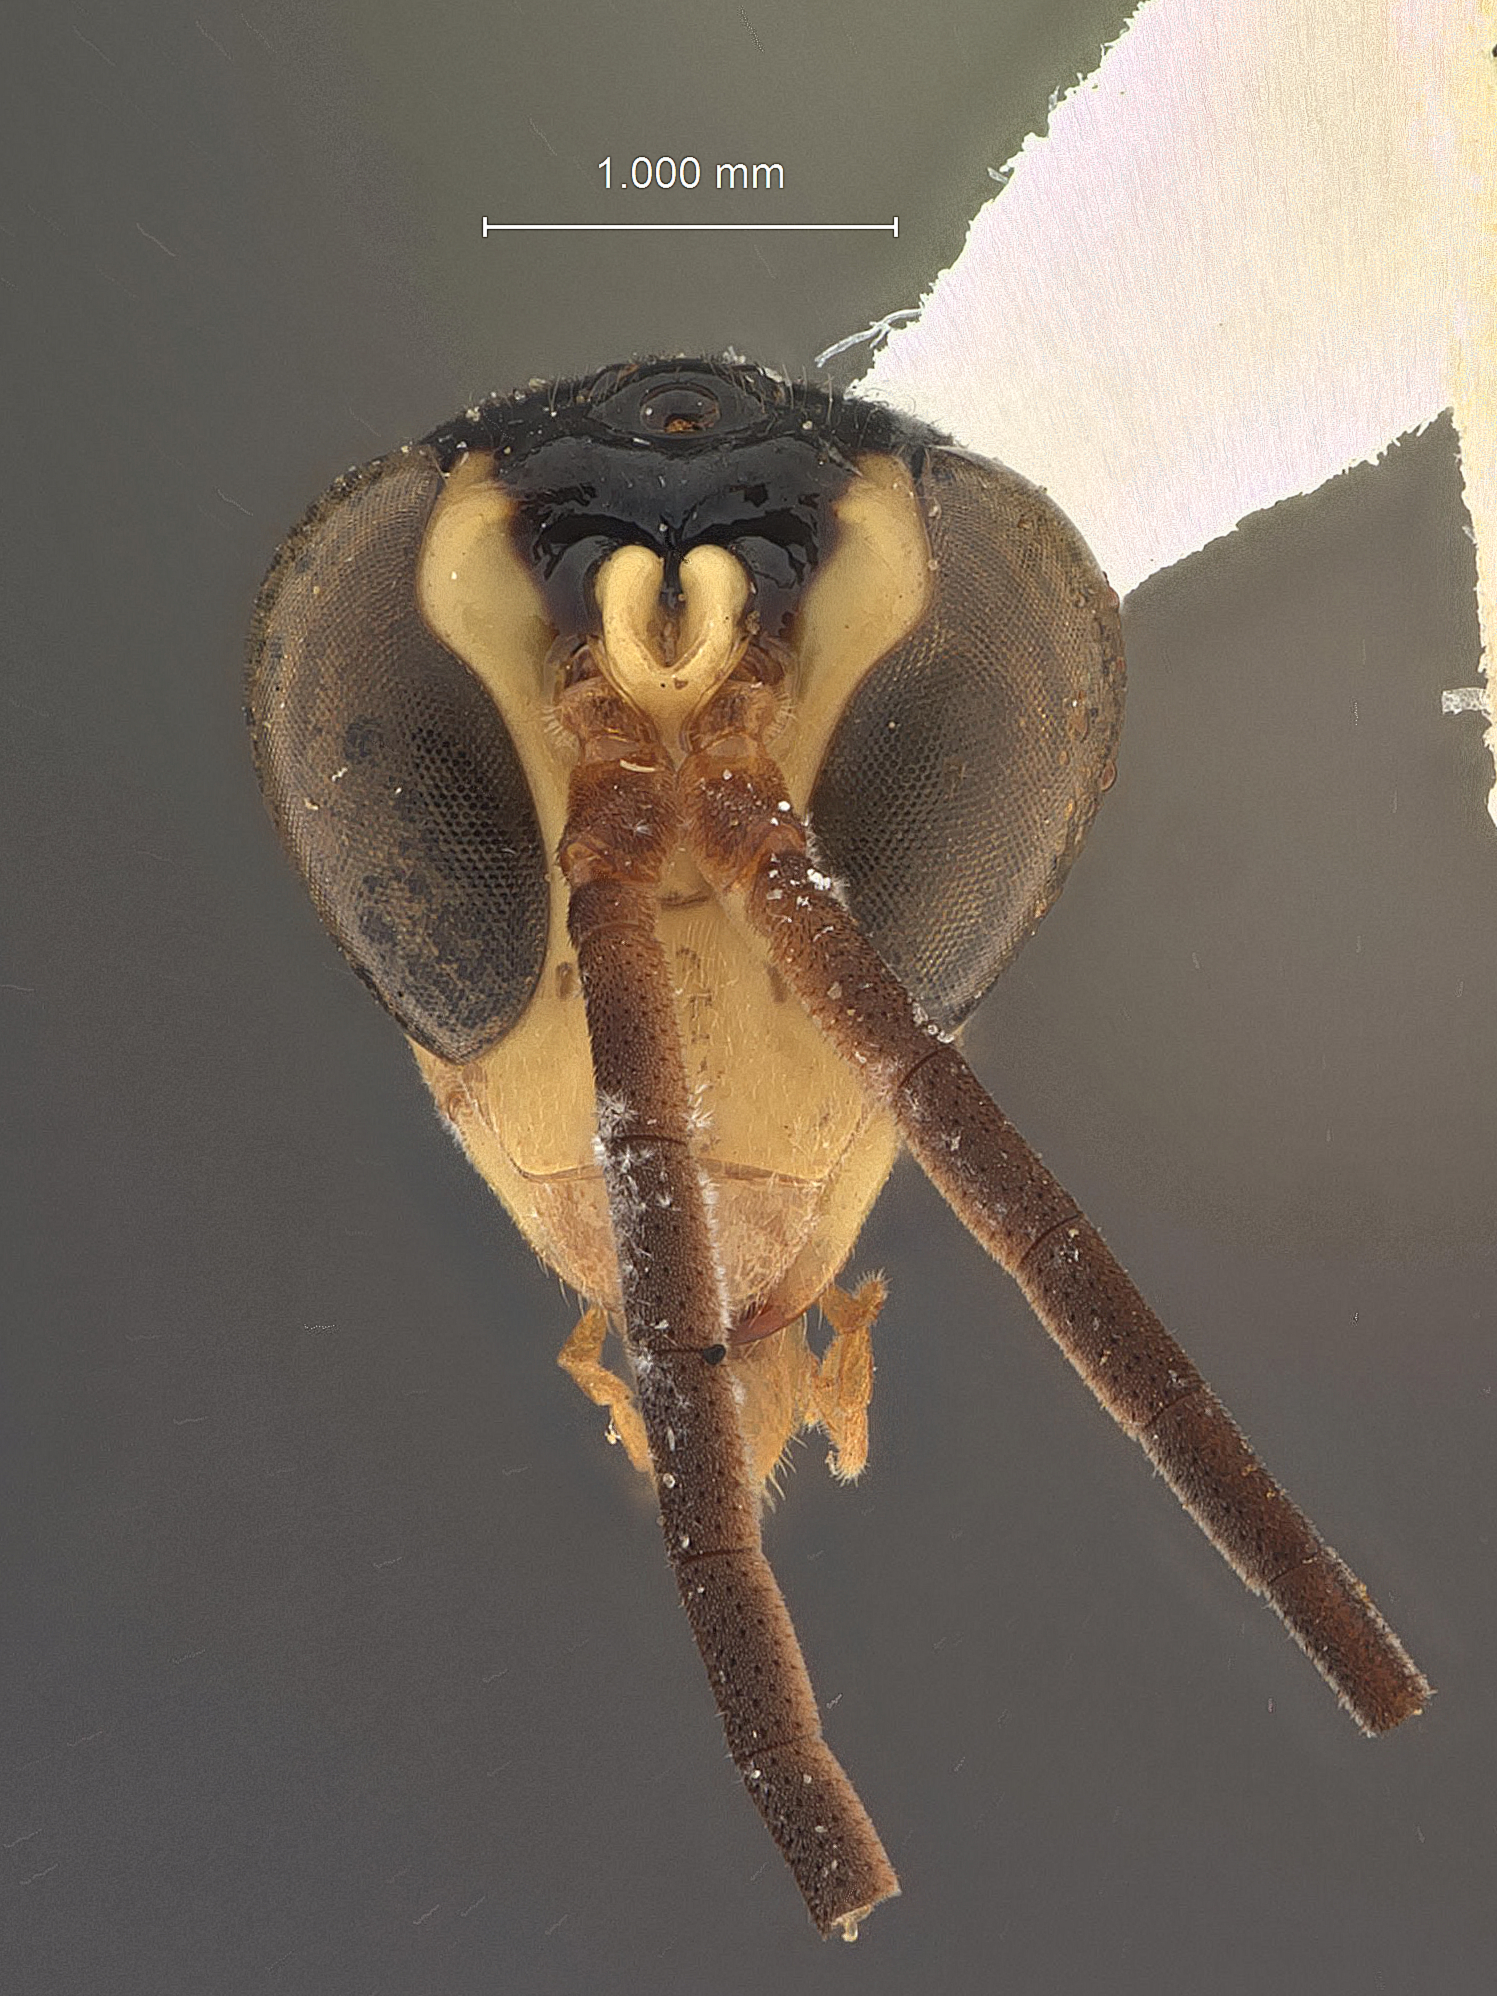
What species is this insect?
Xanthampulex luzonensis
